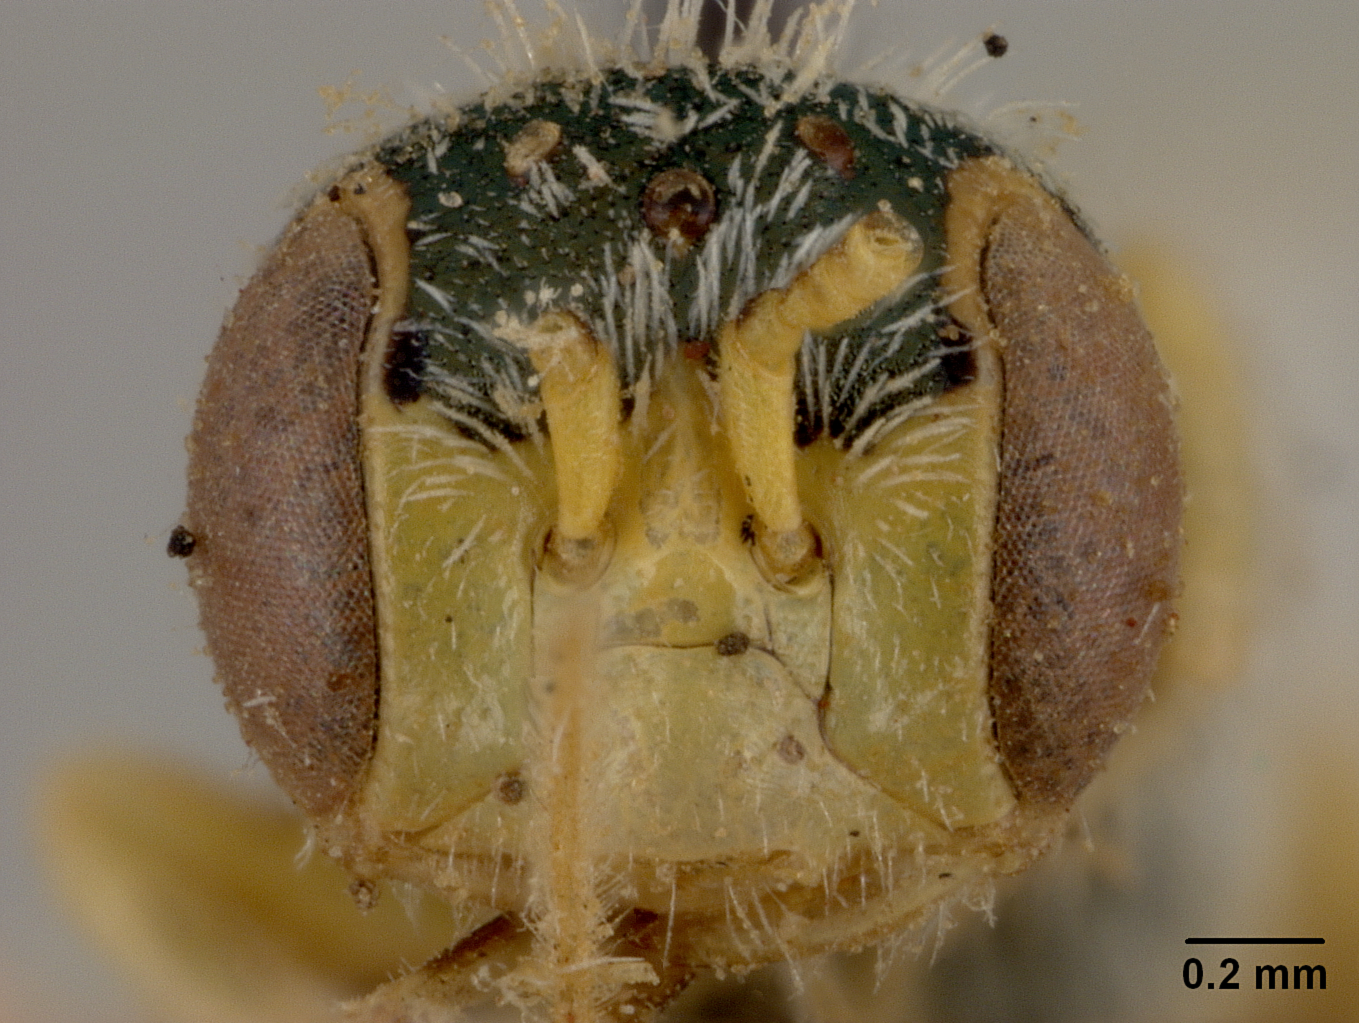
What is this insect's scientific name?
Perdita bridwelli
